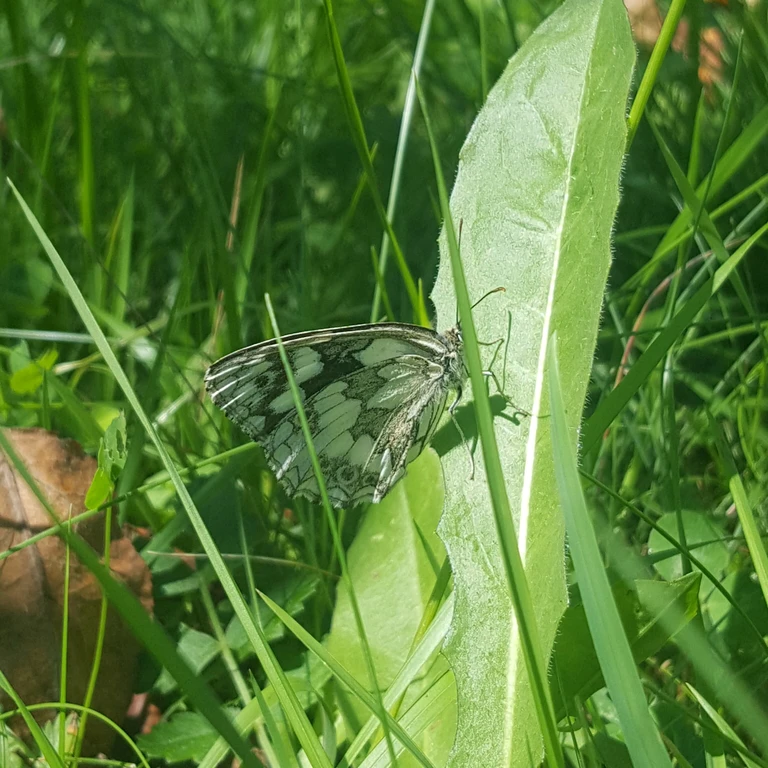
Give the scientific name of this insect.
Melanargia galathea
